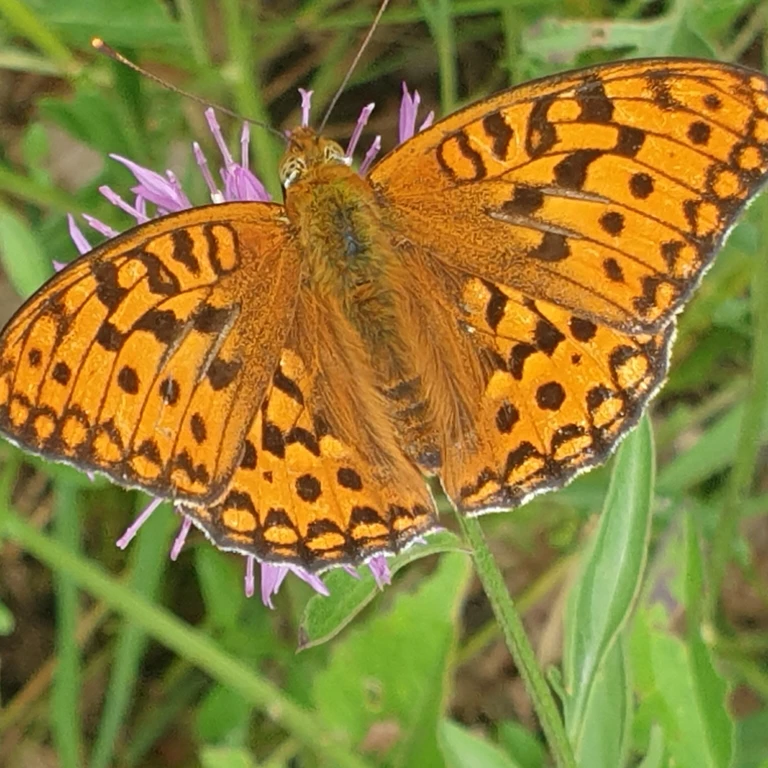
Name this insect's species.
Fabriciana adippe
